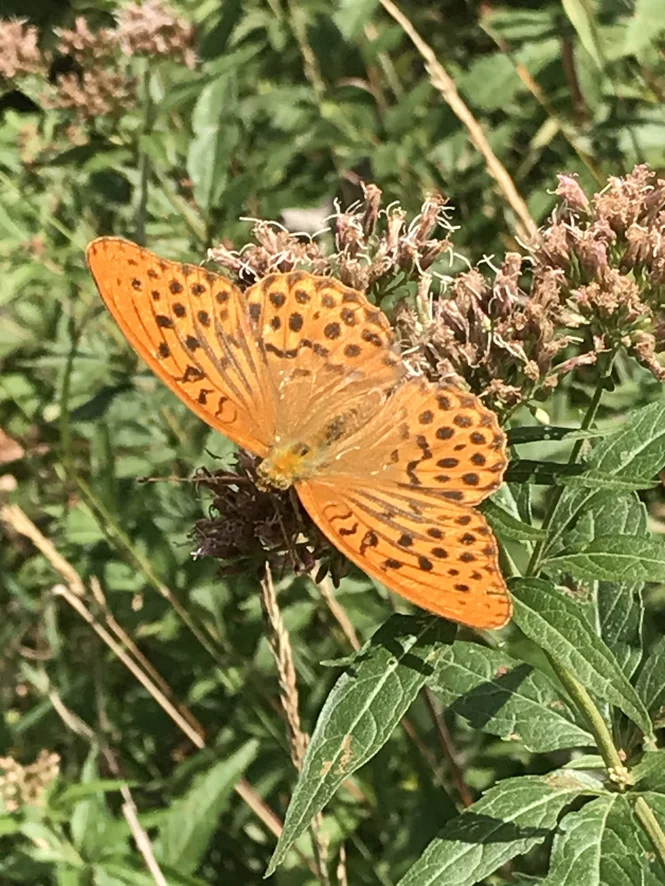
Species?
Argynnis paphia
